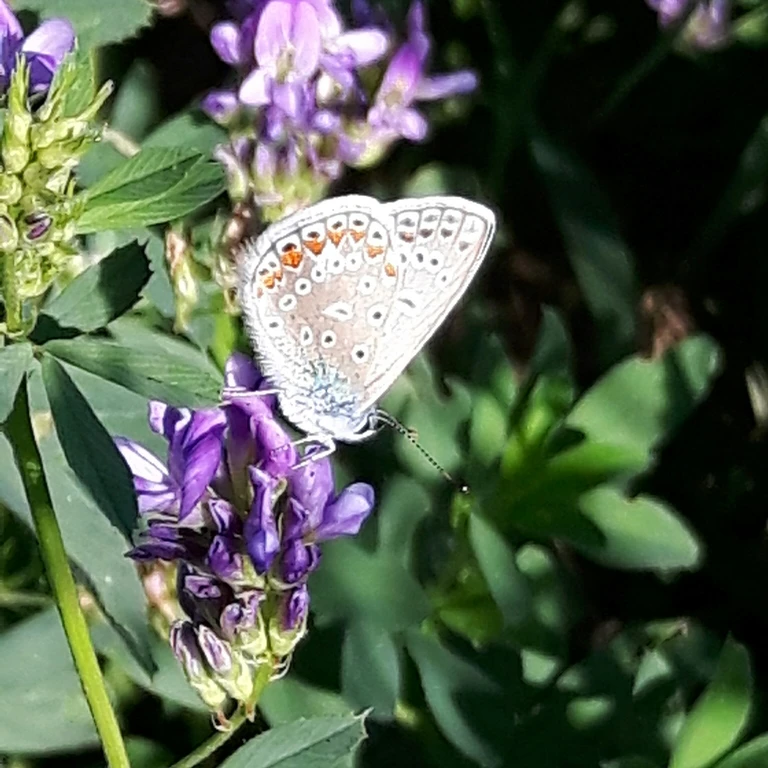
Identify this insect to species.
Polyommatus icarus
